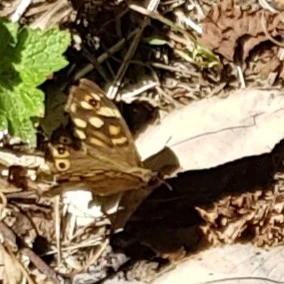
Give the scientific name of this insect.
Pararge aegeria
